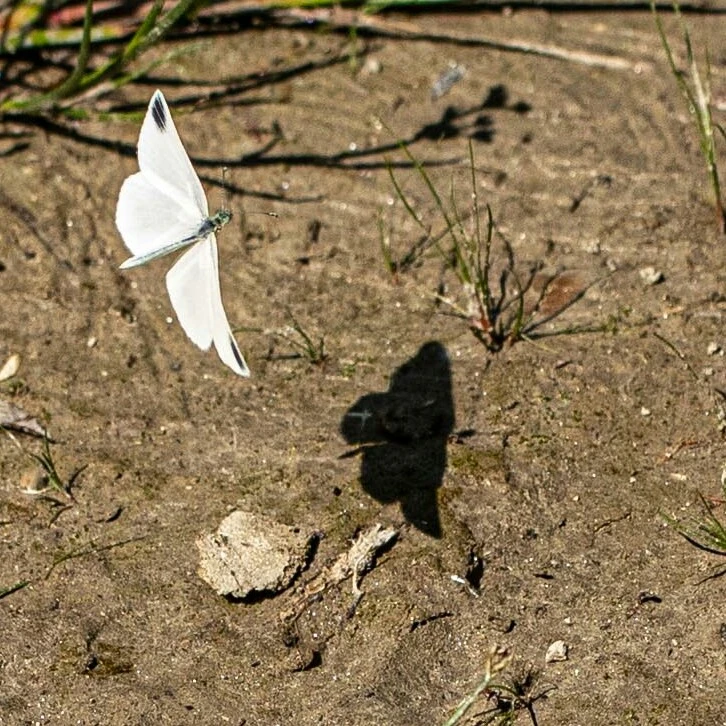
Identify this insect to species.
Leptidea sinapis/juvernica
